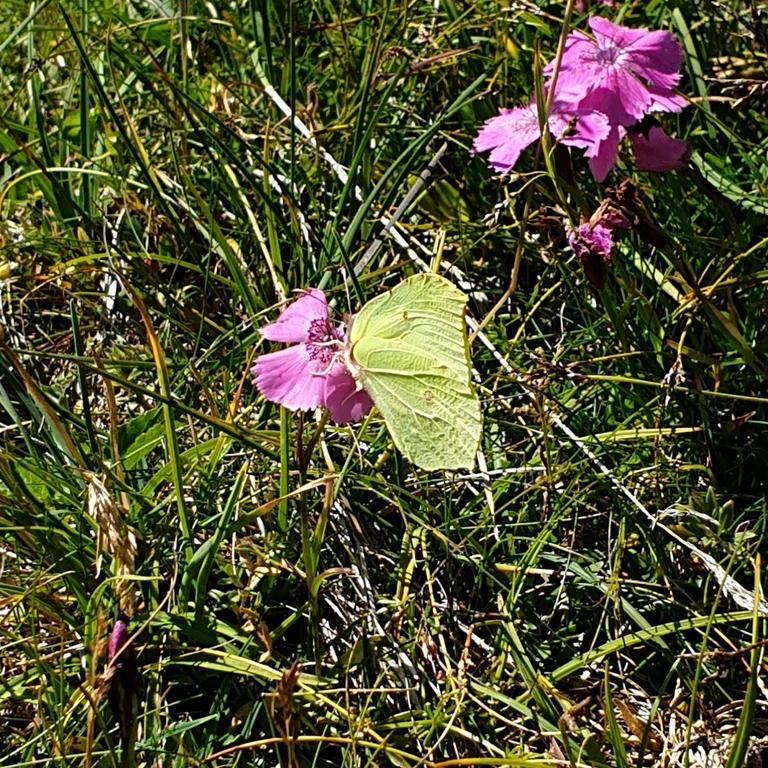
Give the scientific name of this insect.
Gonepteryx rhamni
